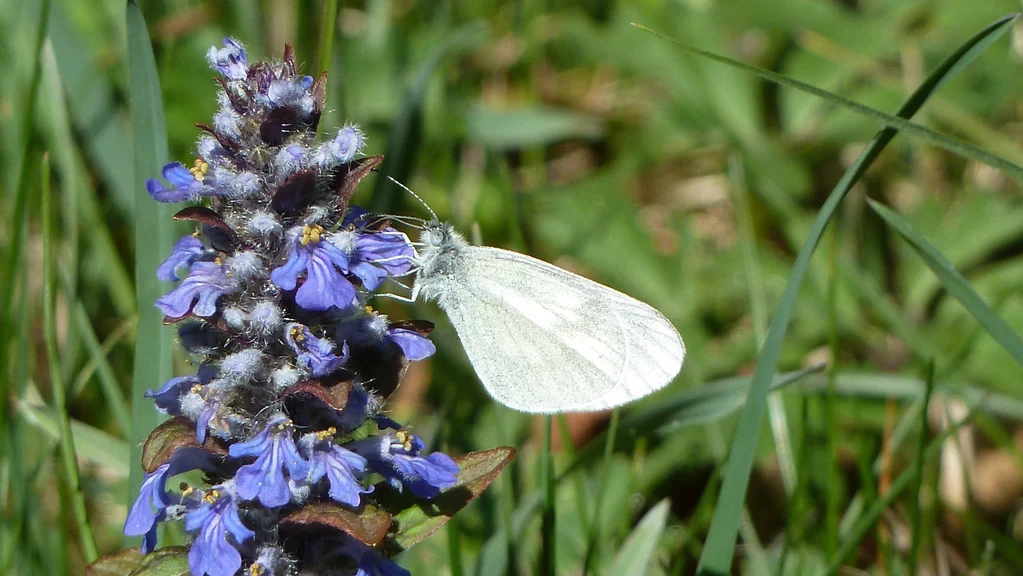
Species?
Leptidea sinapis/juvernica
